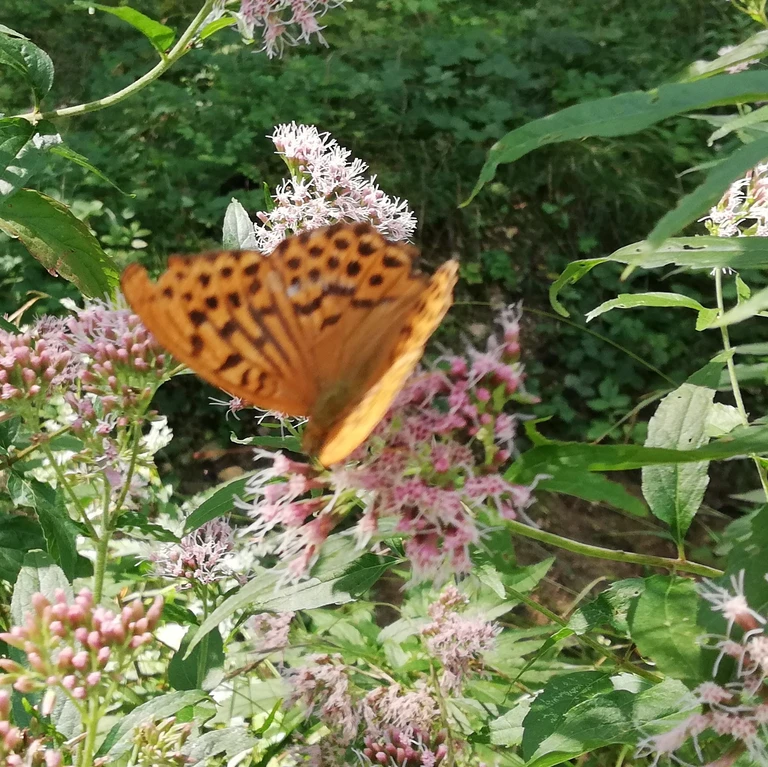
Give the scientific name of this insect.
Argynnis paphia
